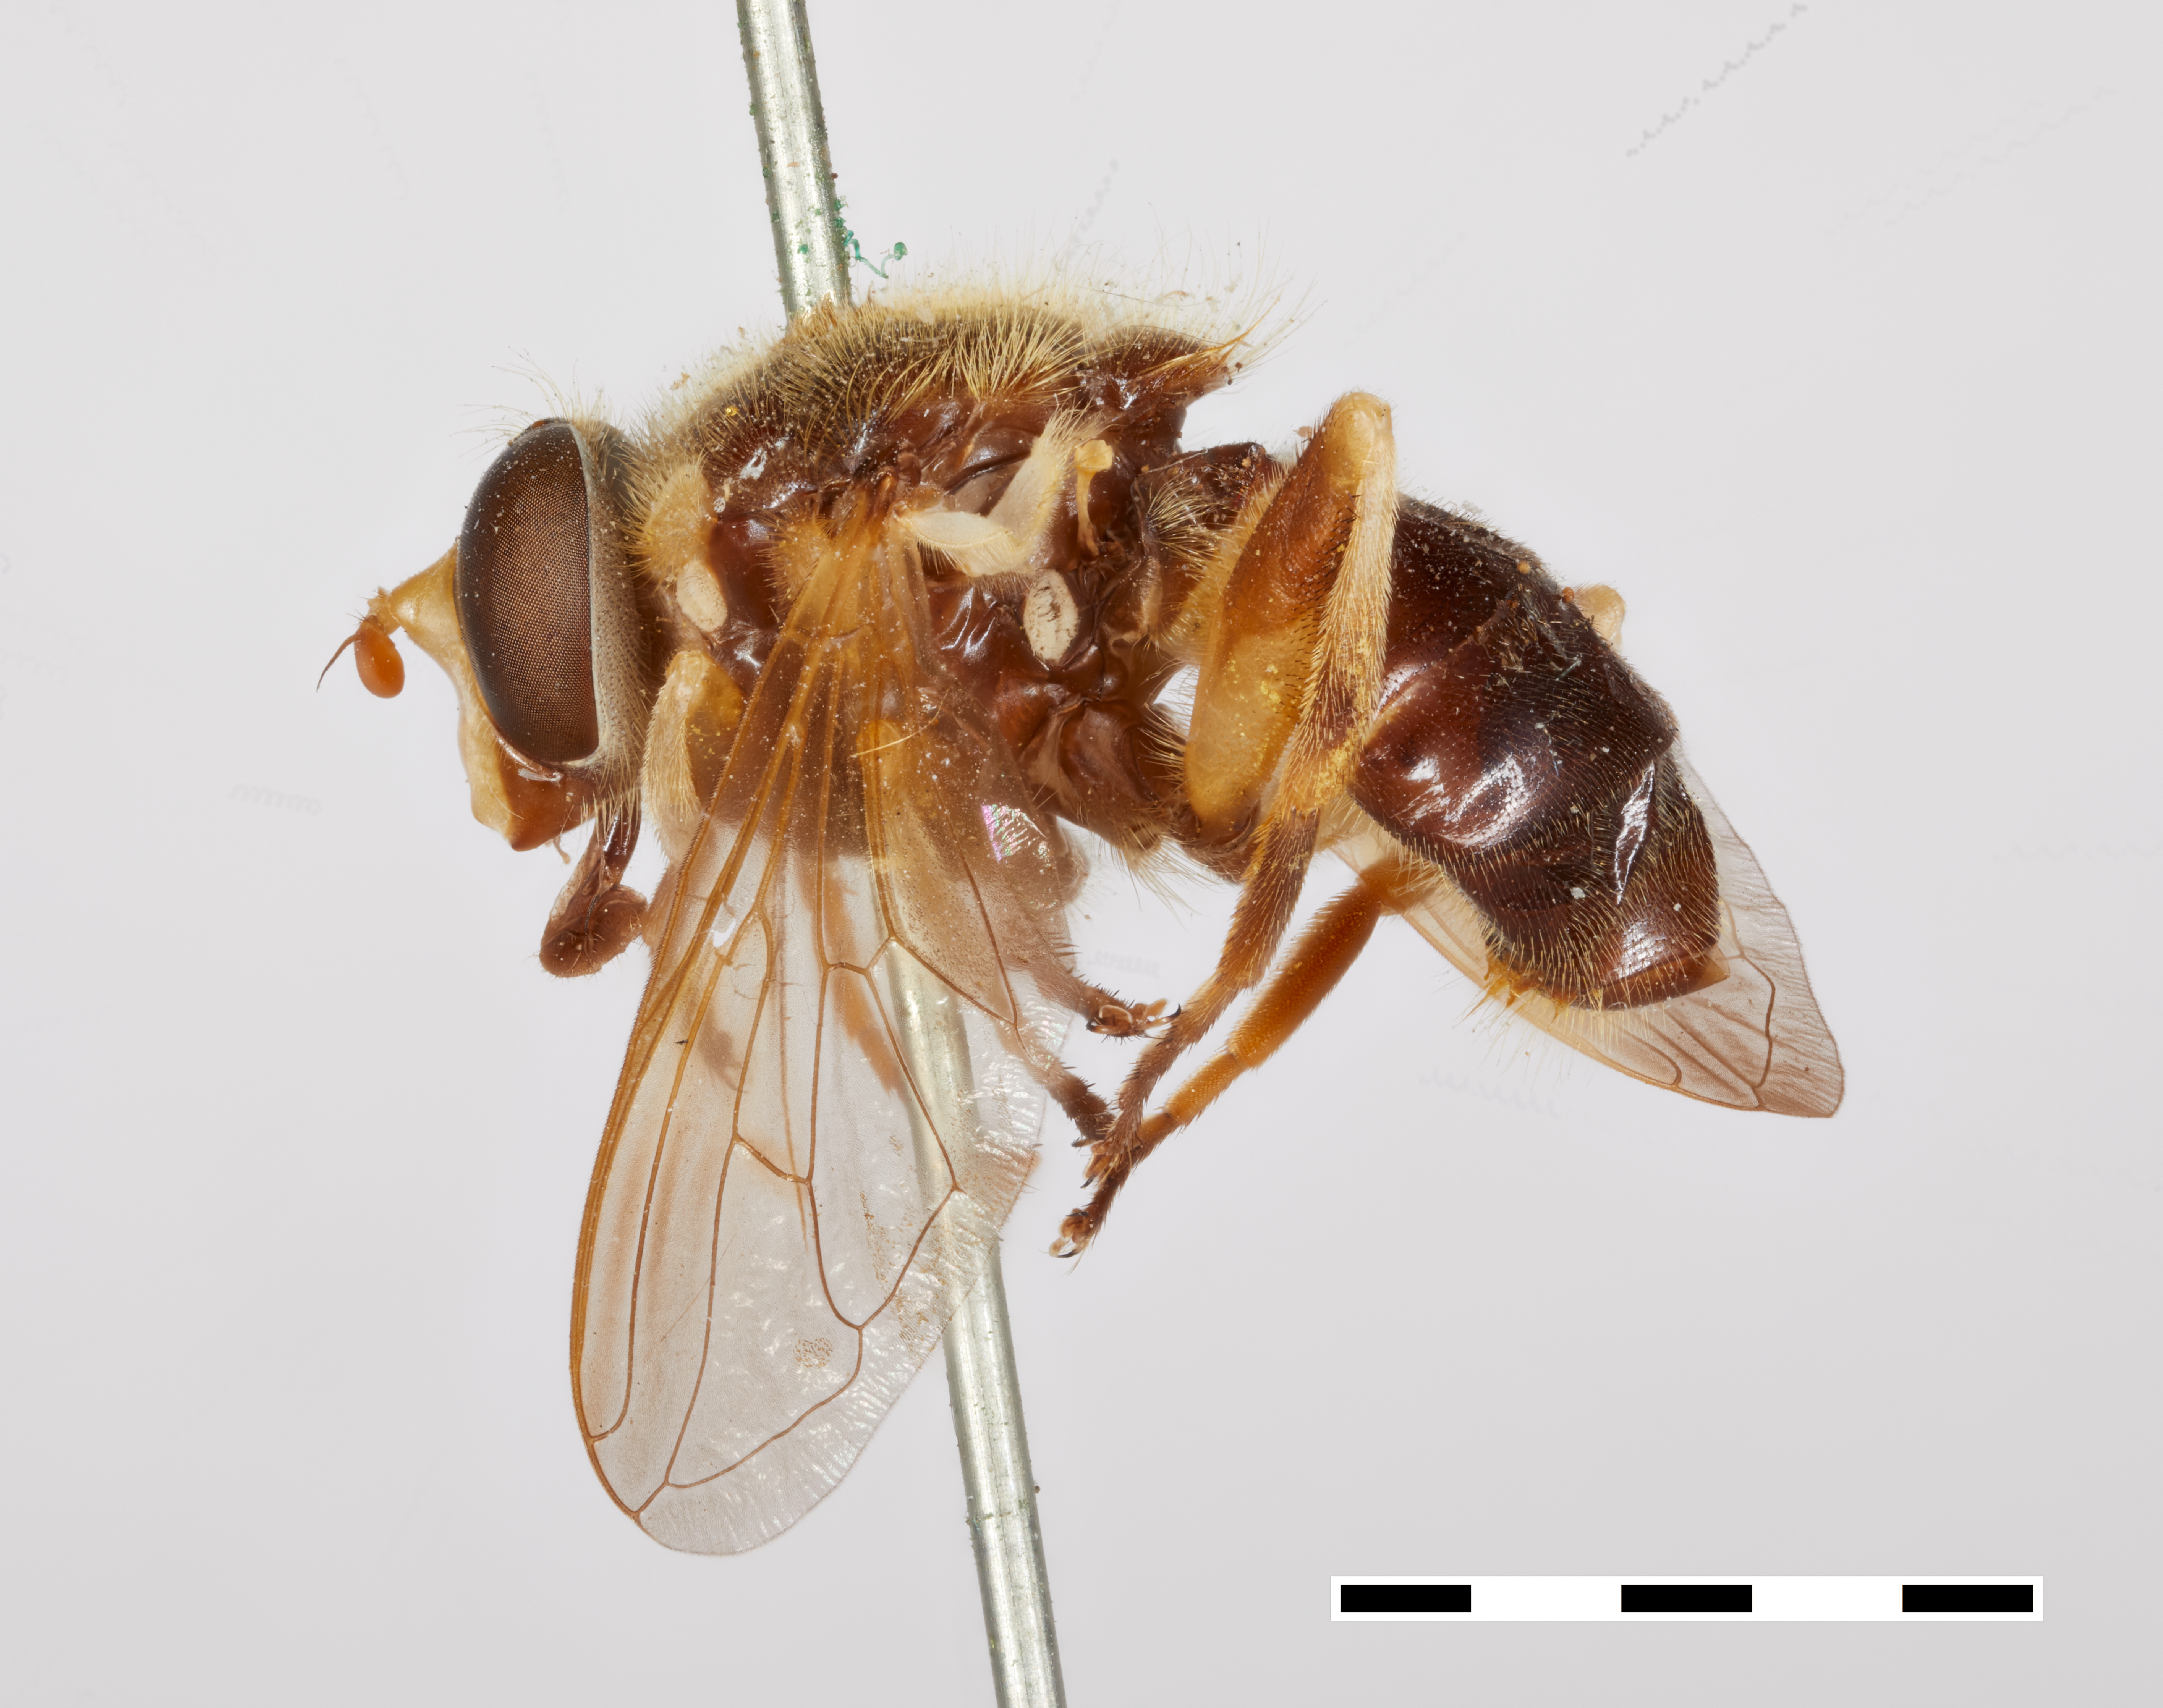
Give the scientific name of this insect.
Criorrhina humeralis
